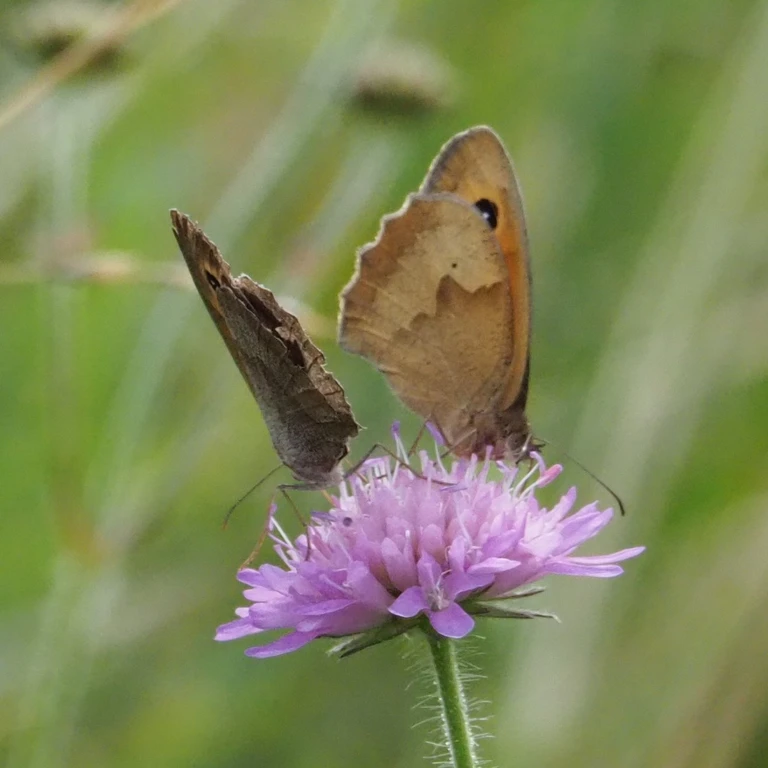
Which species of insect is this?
Maniola jurtina
